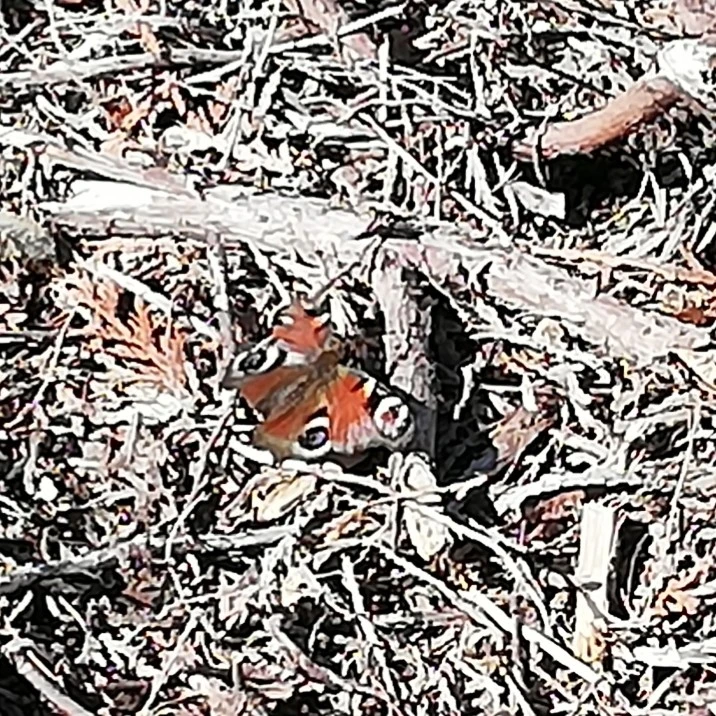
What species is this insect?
Aglais io
